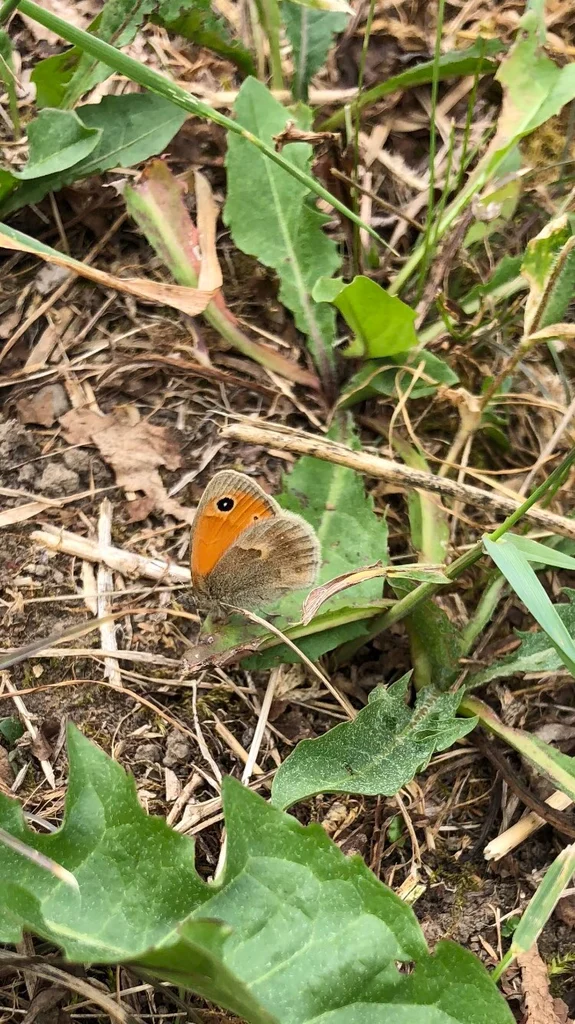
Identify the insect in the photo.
Coenonympha pamphilus
